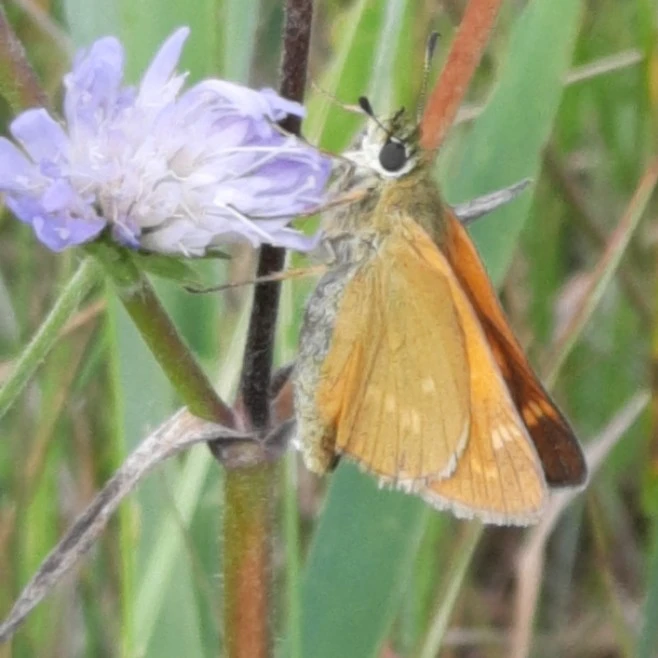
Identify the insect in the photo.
Ochlodes sylvanus (also Ochlodes venata)
